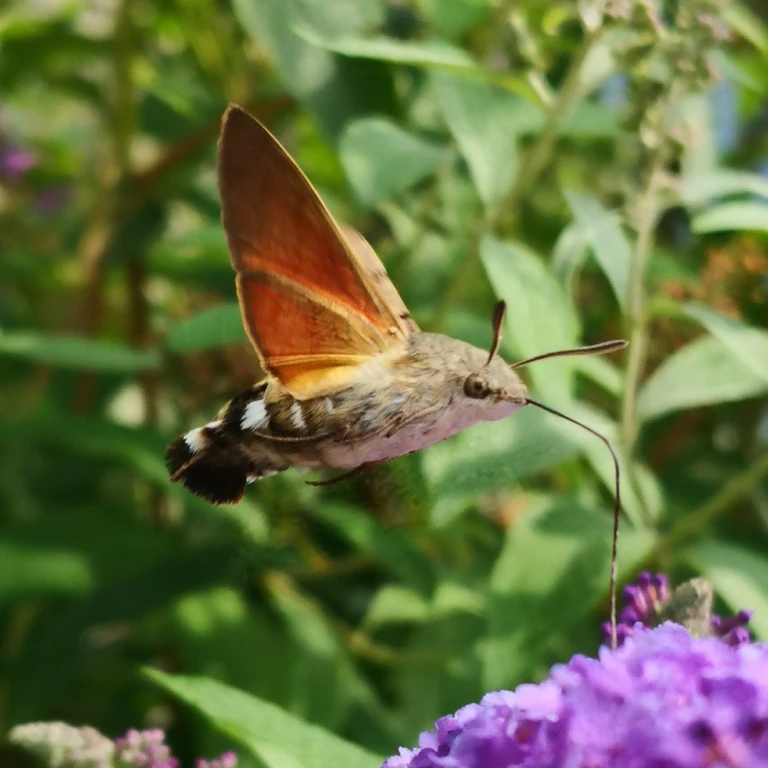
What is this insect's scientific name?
Macroglossum stellatarum
